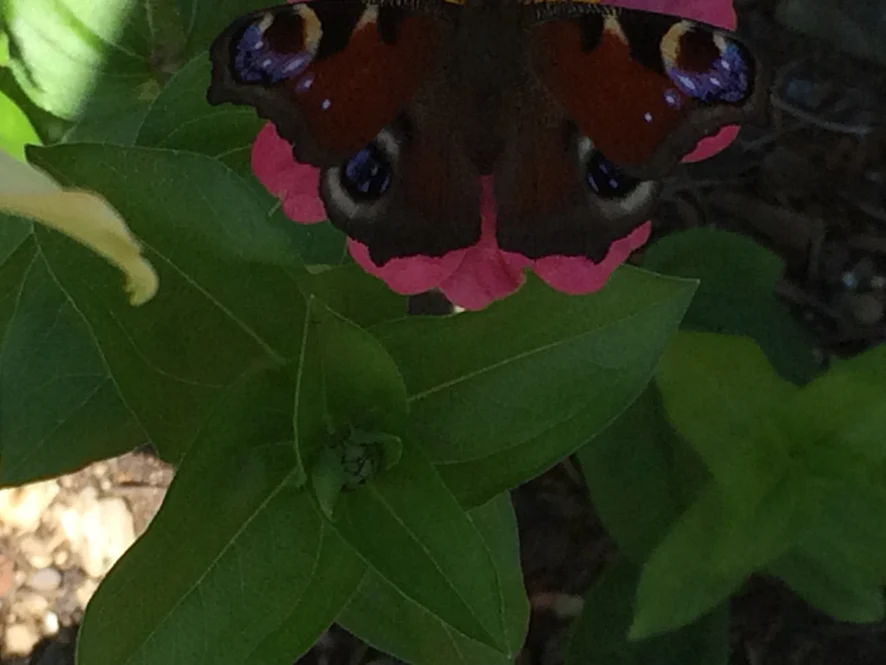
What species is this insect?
Aglais io
